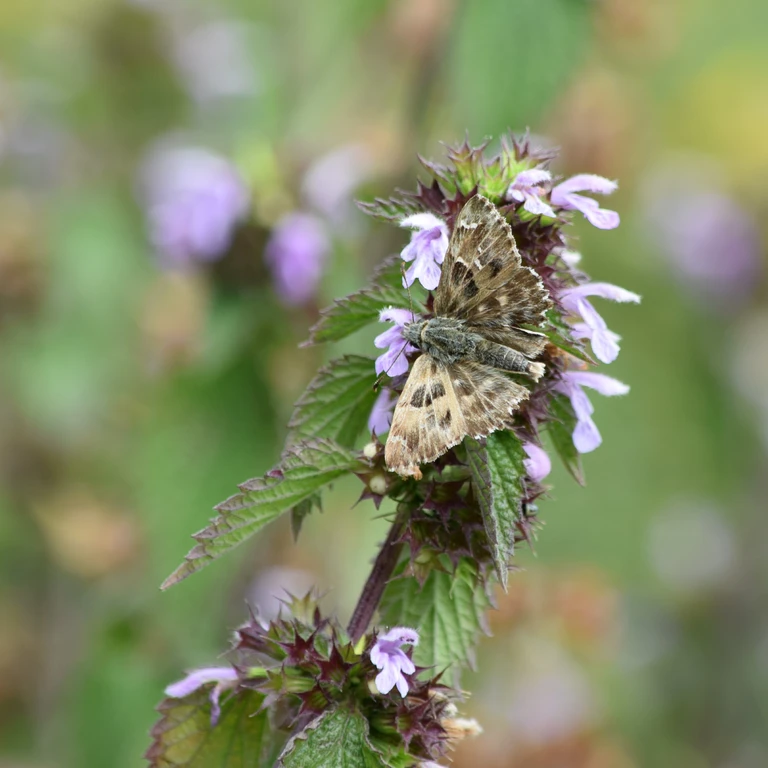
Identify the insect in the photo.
Carcharodus alceae
